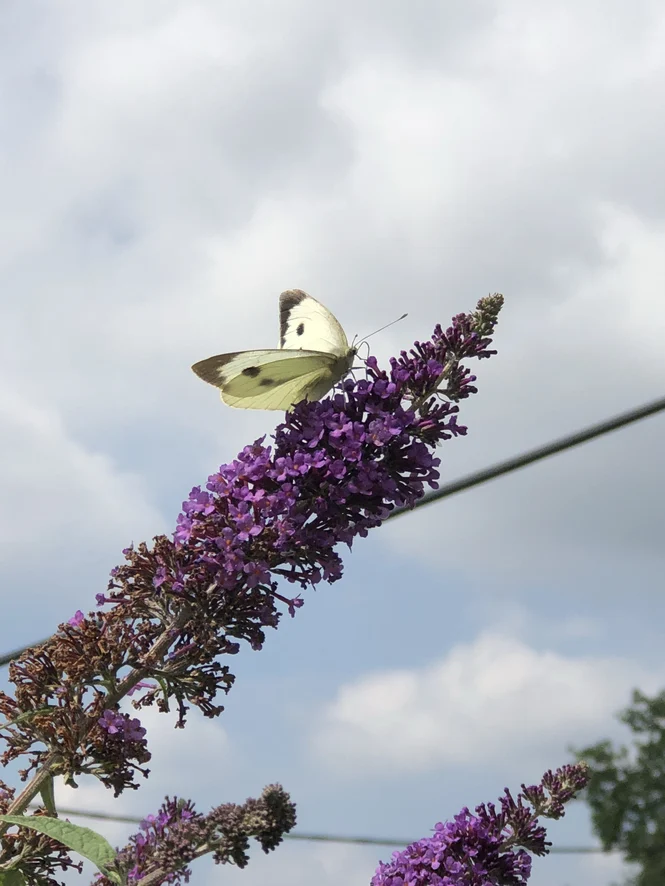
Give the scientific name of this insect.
Pieris brassicae
